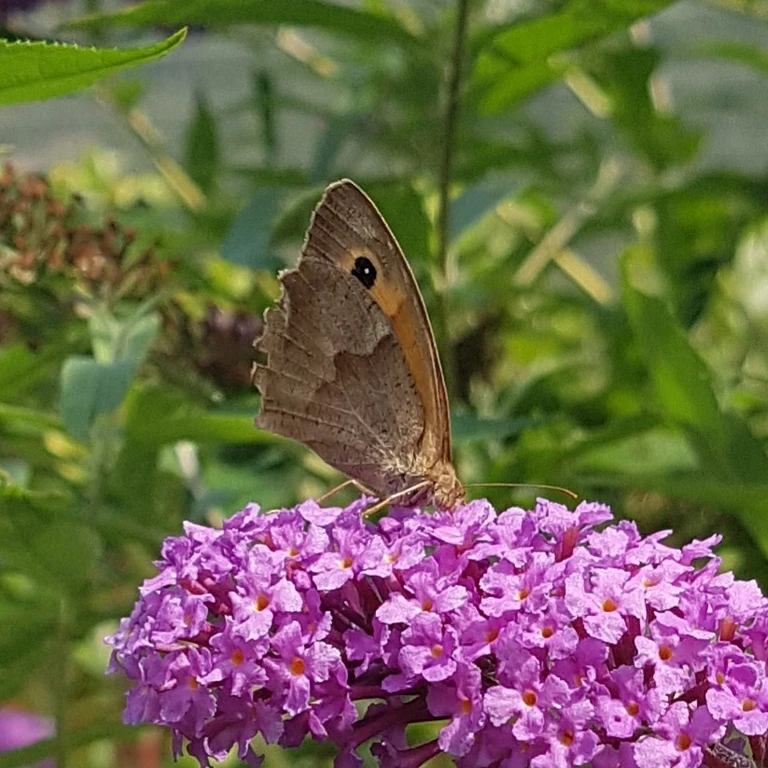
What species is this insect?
Maniola jurtina
